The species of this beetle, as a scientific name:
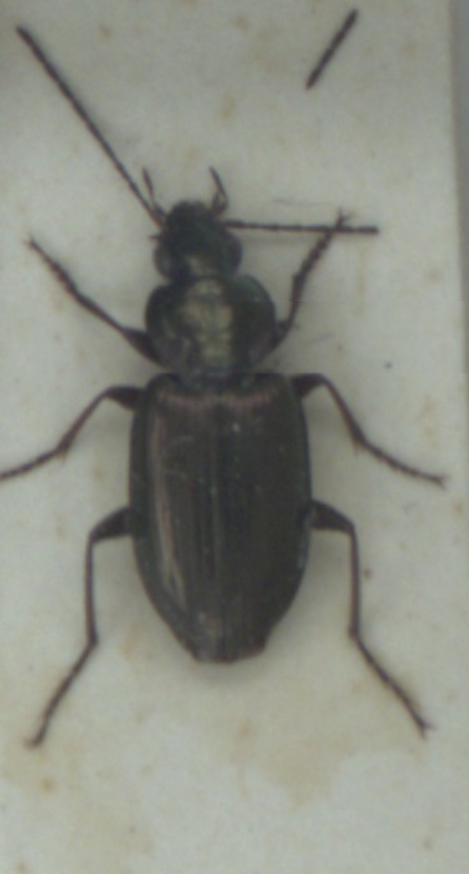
Agonum muelleri
